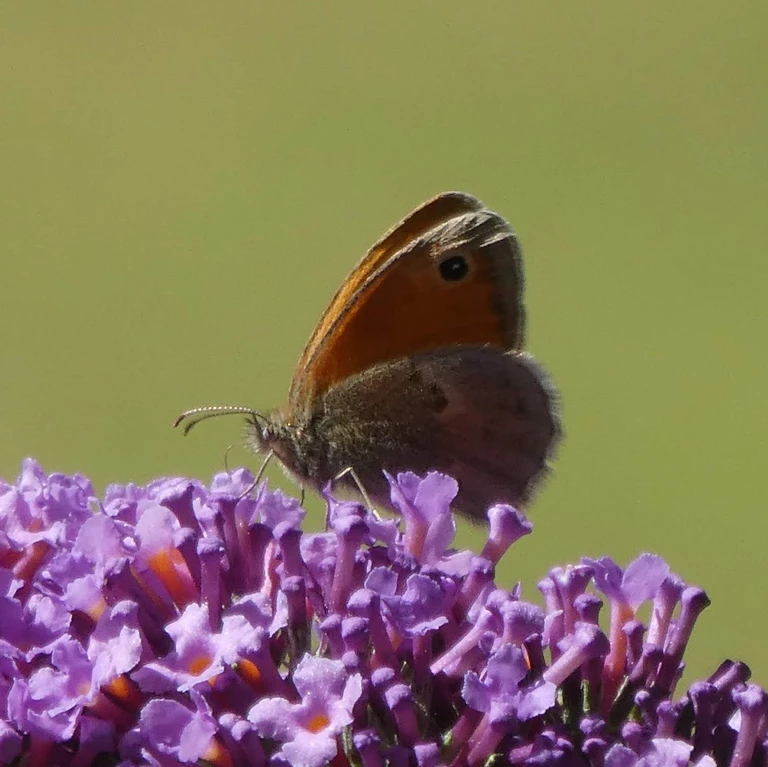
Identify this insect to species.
Coenonympha pamphilus
